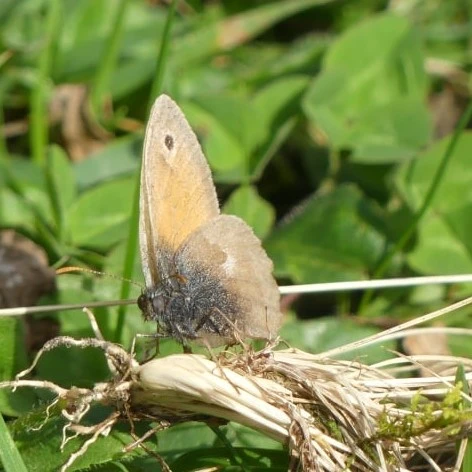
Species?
Coenonympha pamphilus
